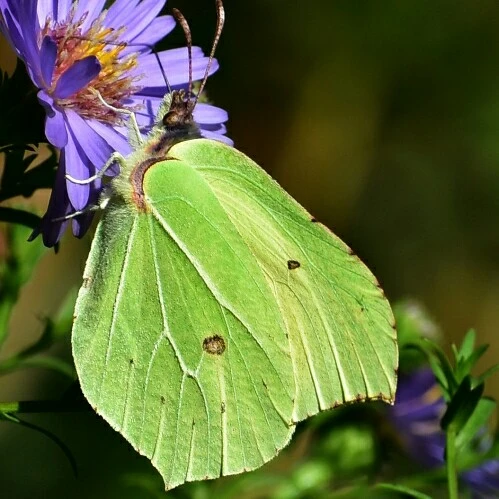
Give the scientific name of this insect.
Gonepteryx rhamni
